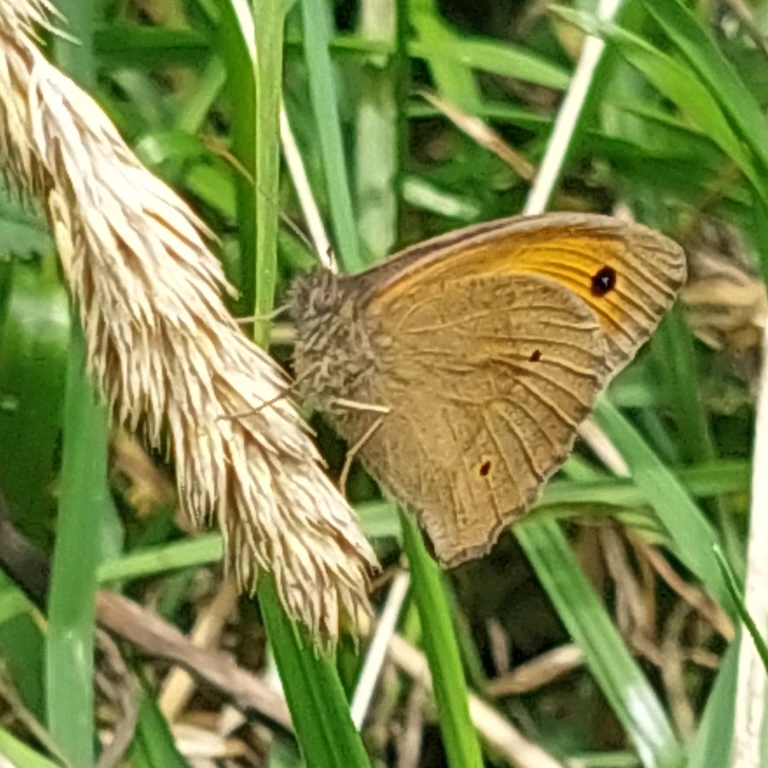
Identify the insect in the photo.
Maniola jurtina
